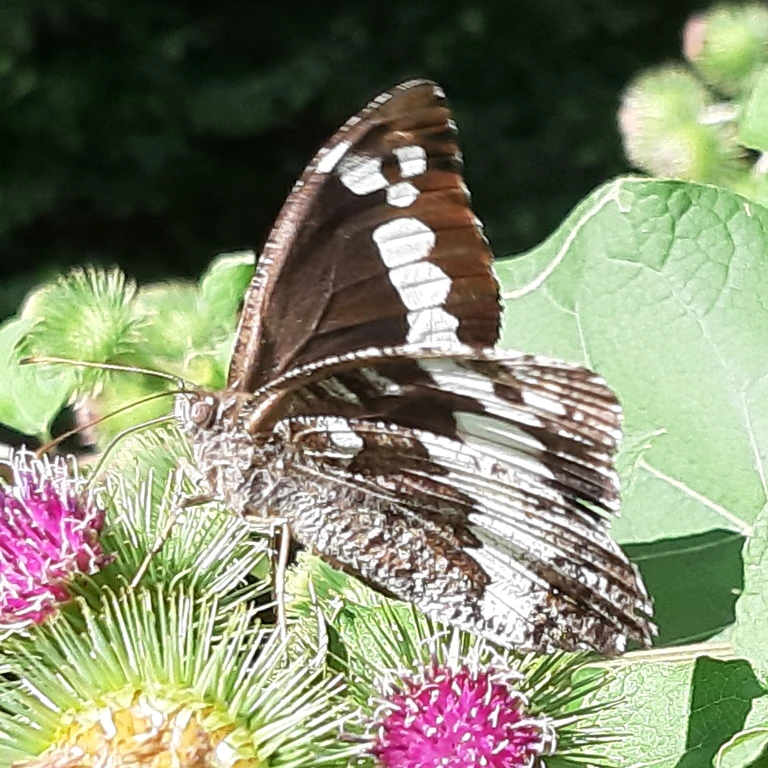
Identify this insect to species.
Brintesia circe
